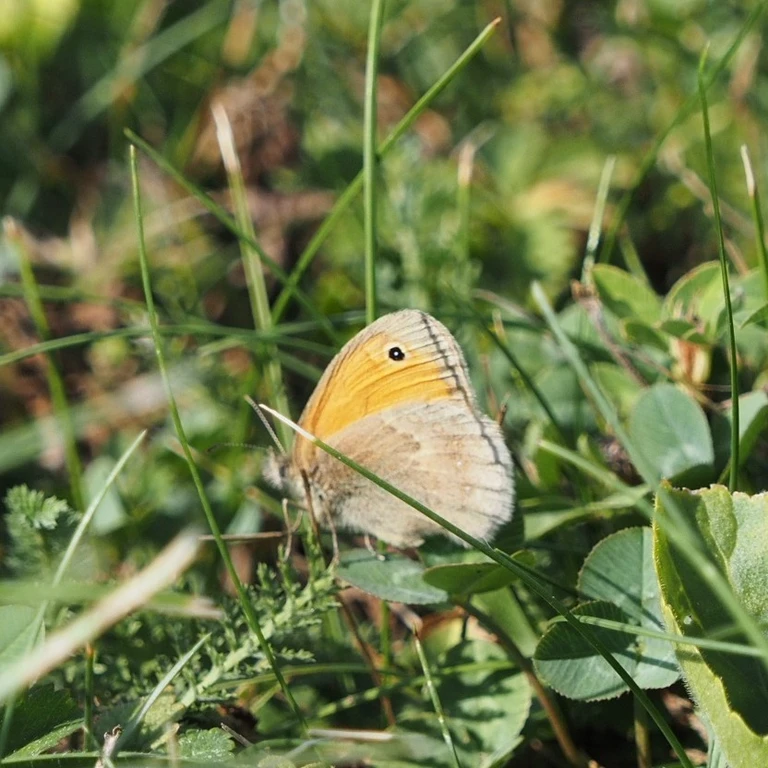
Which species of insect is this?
Coenonympha pamphilus
